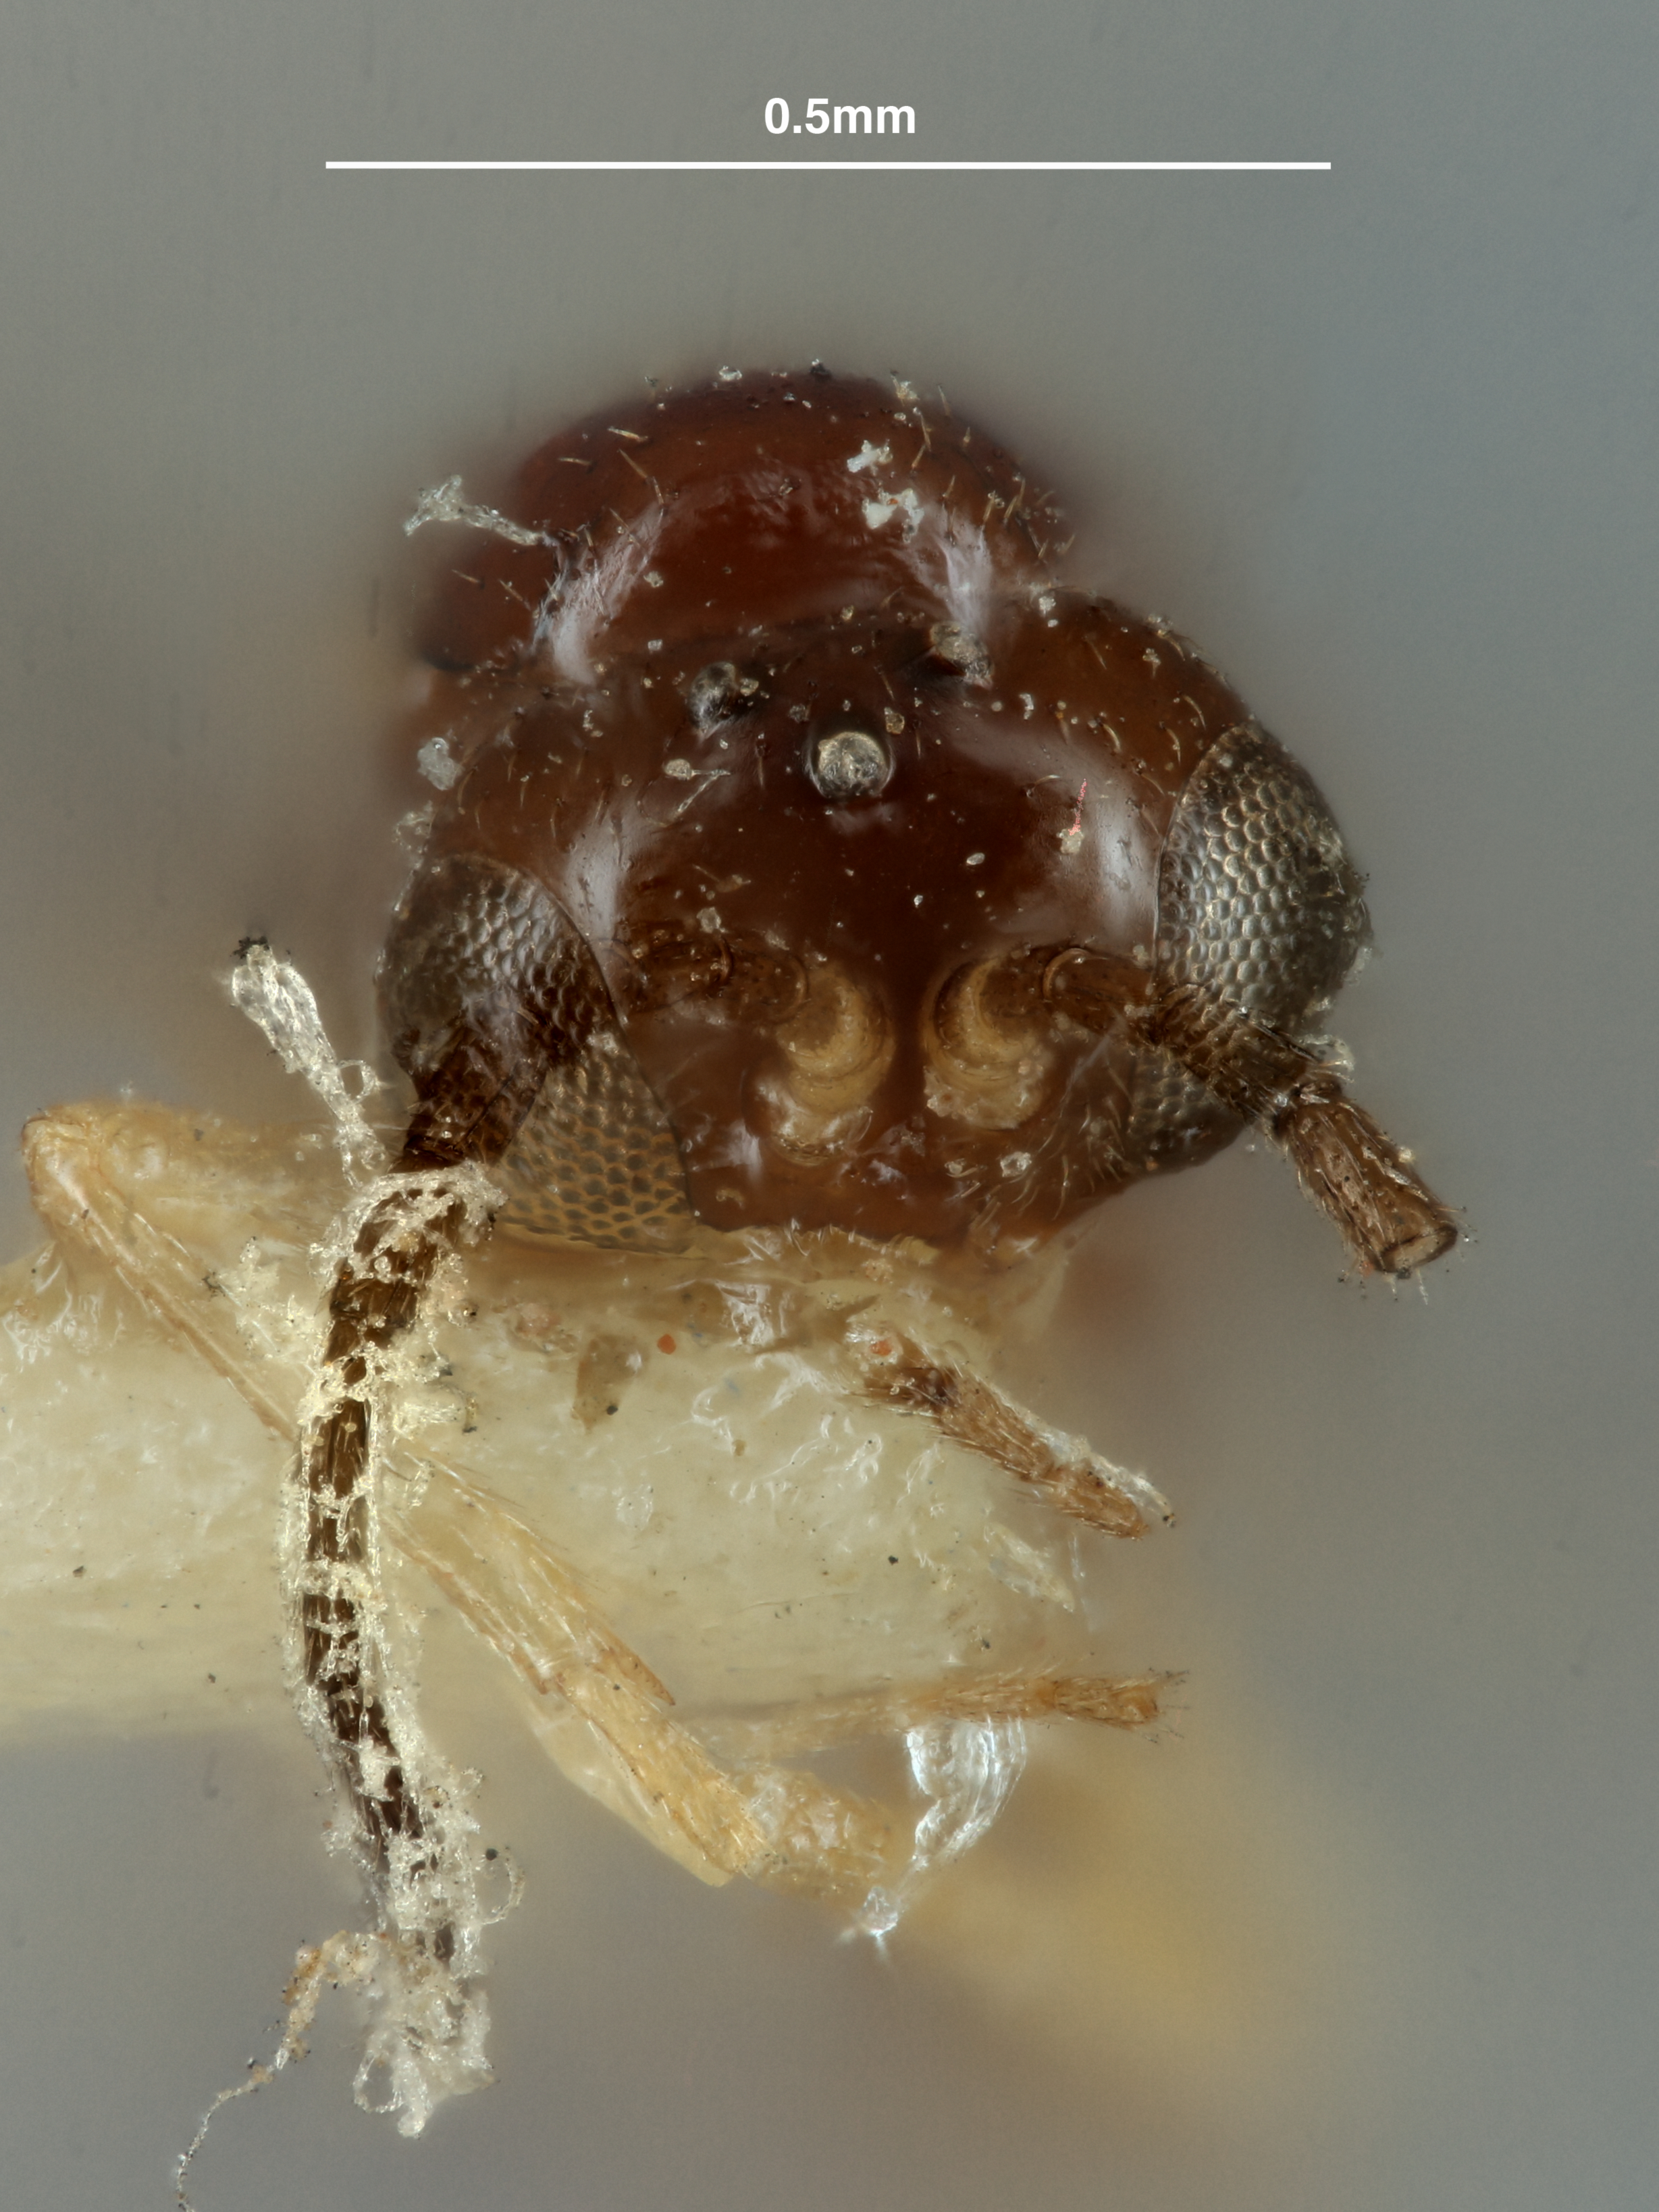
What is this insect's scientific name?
Lysiphlebus tritici
